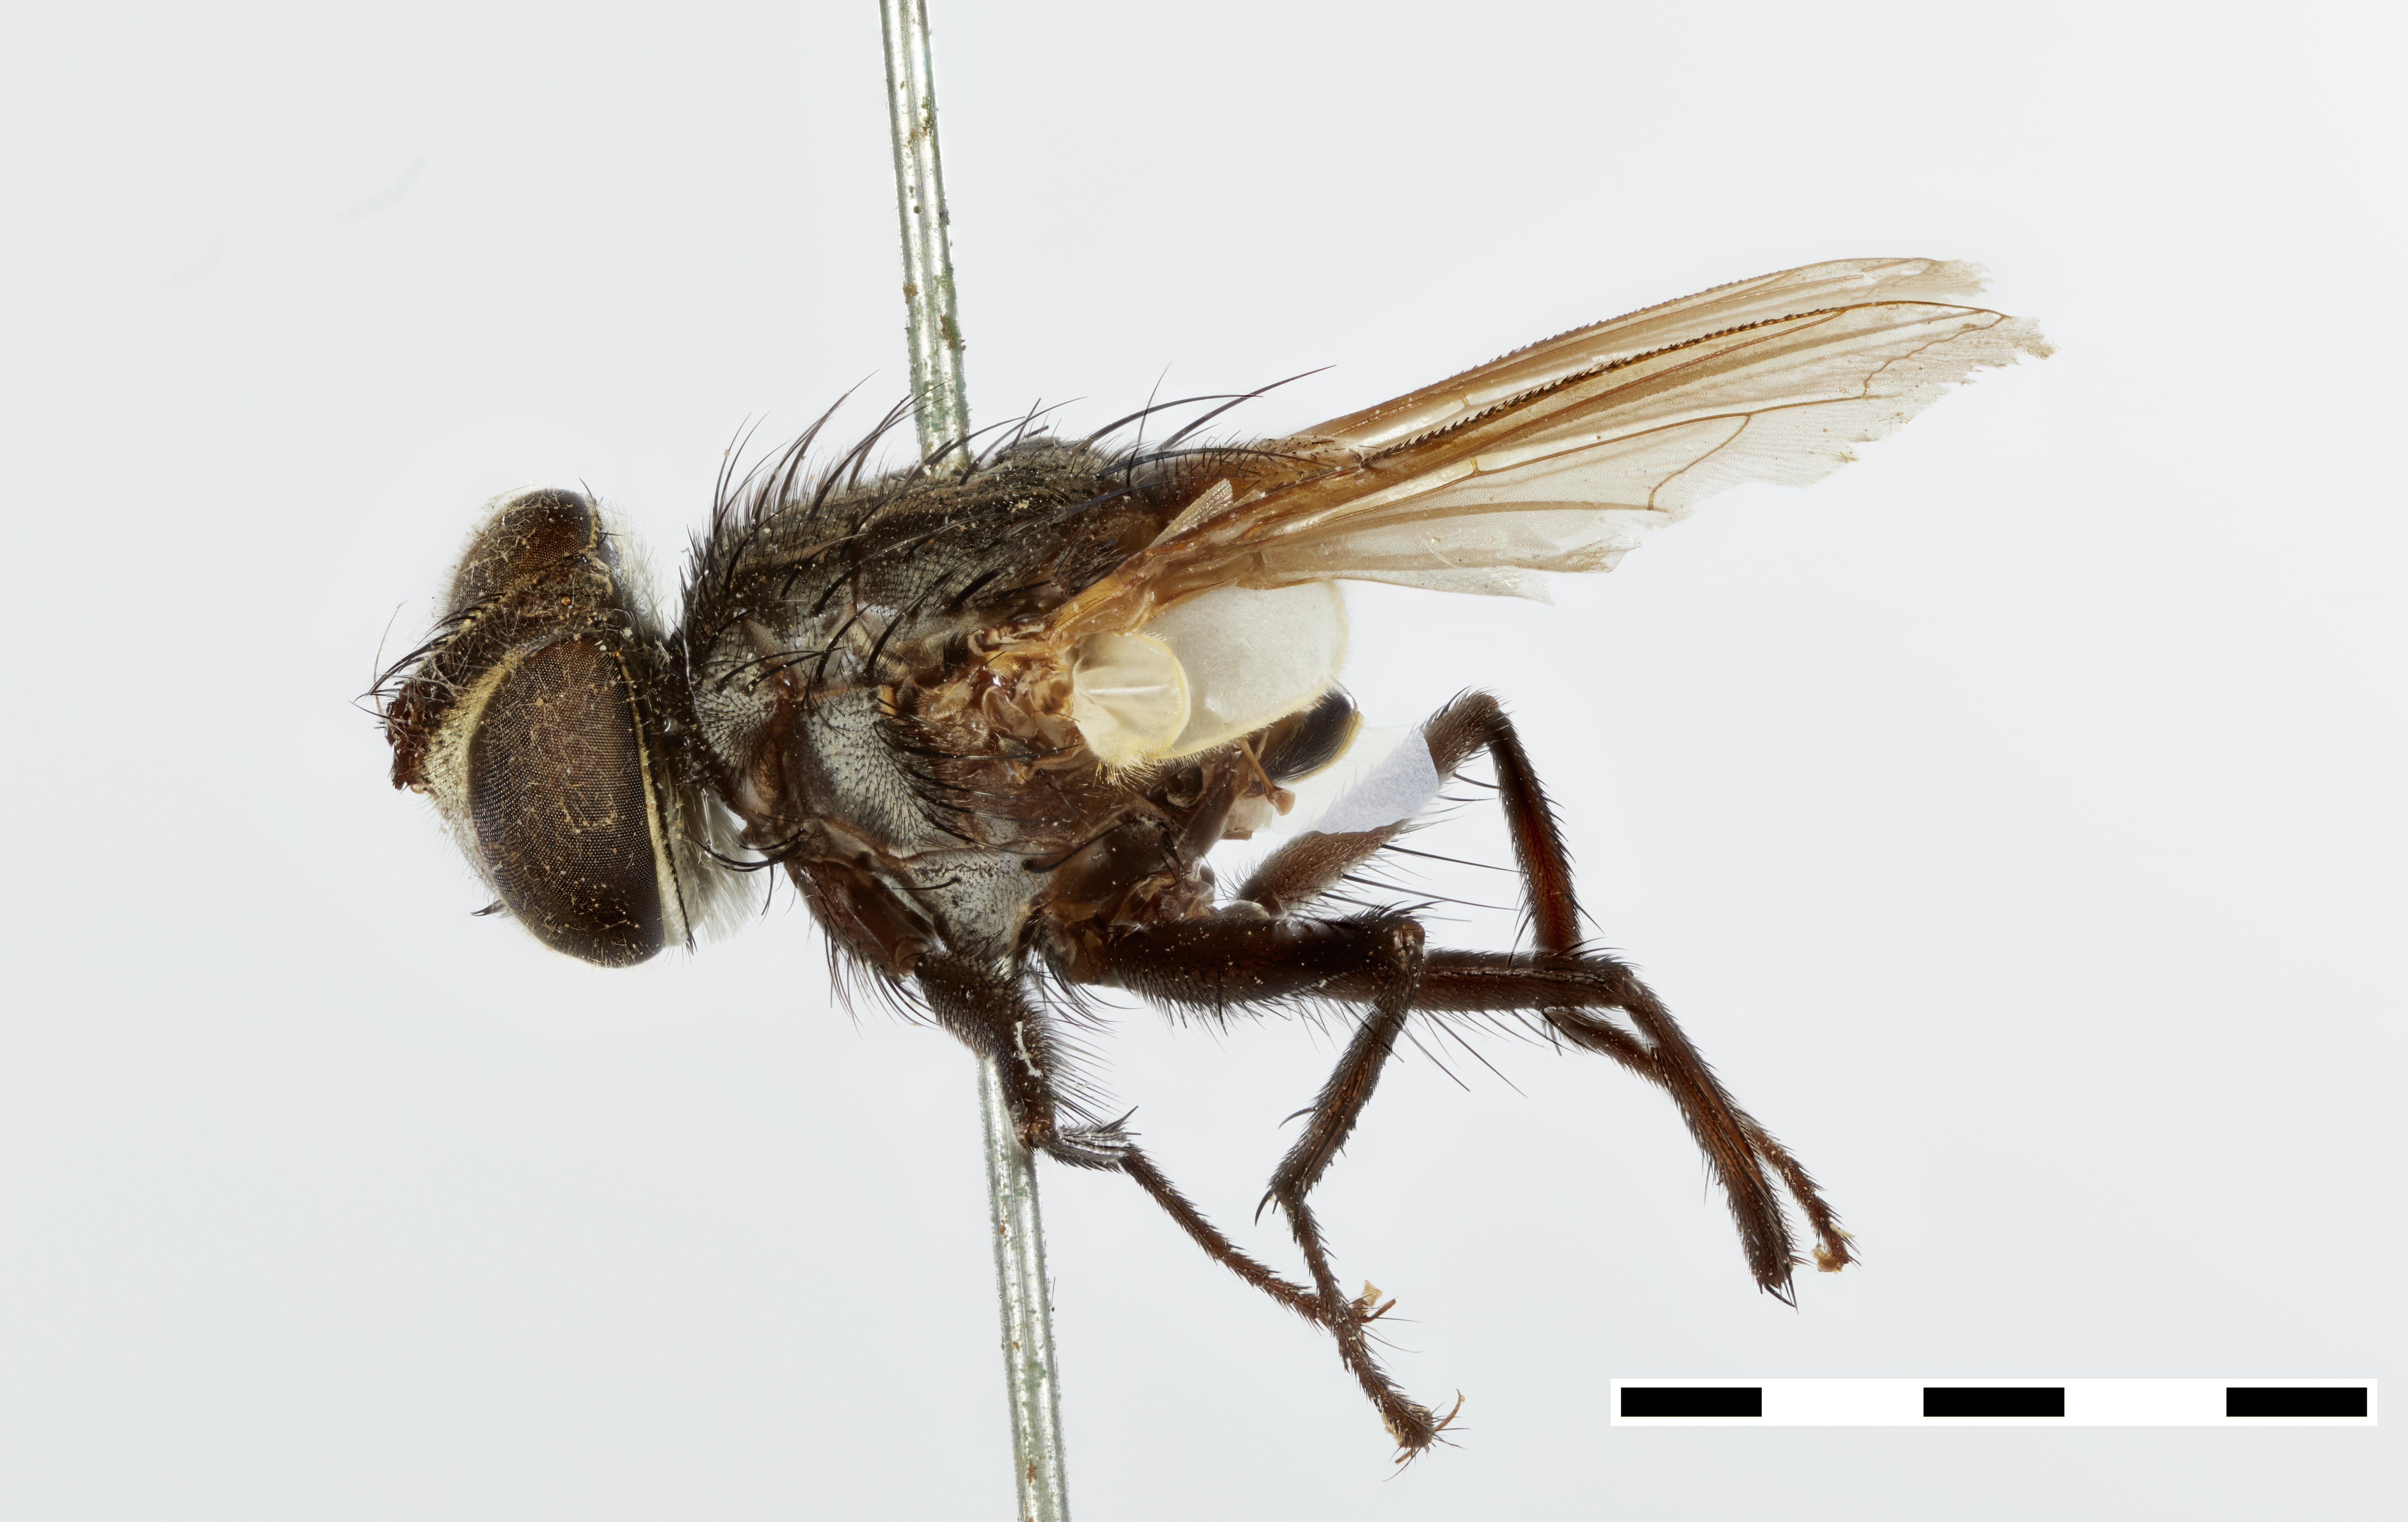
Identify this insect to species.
Pseudokea neowinthemioides
